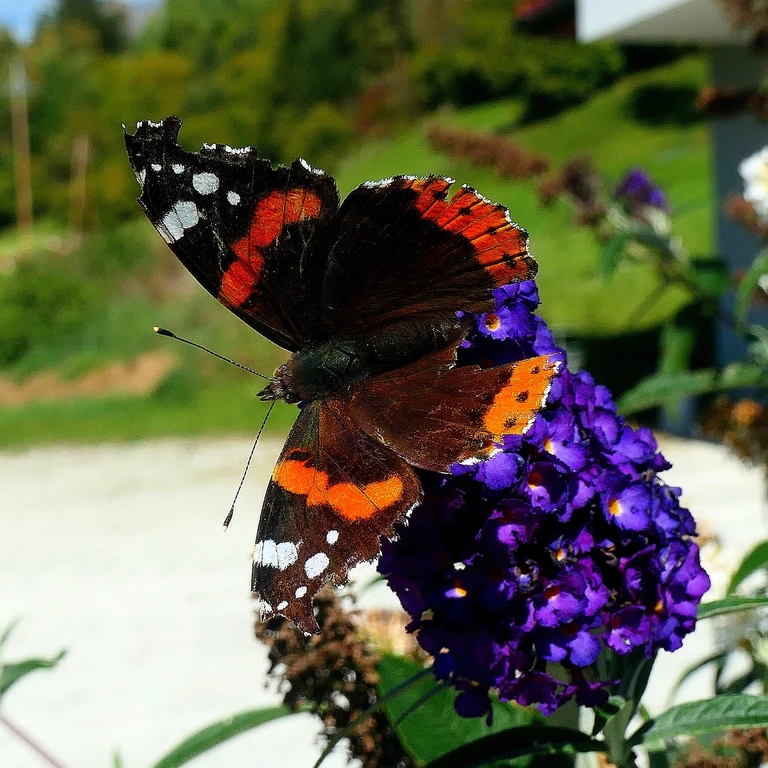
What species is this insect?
Vanessa atalanta
